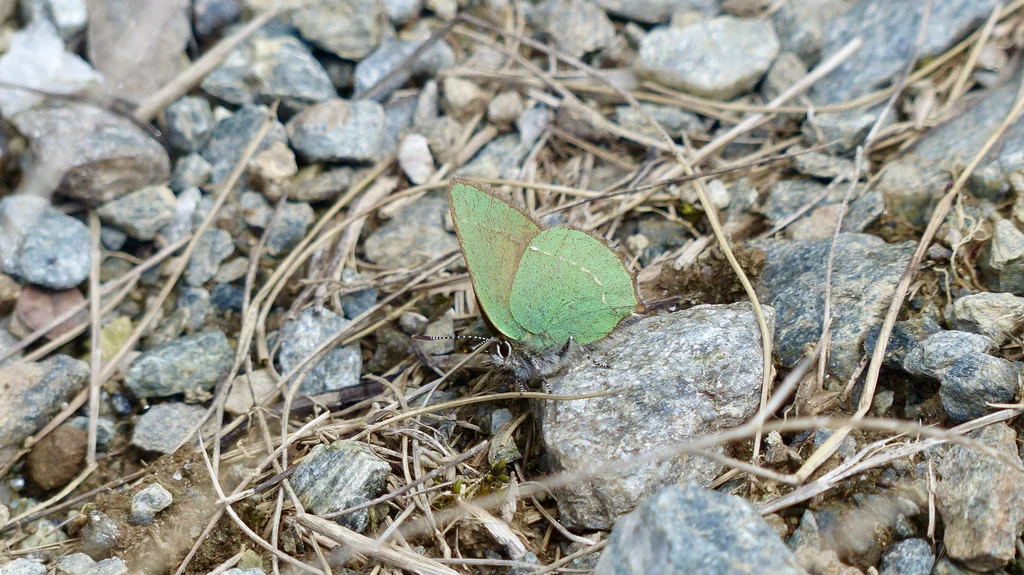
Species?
Callophrys rubi
